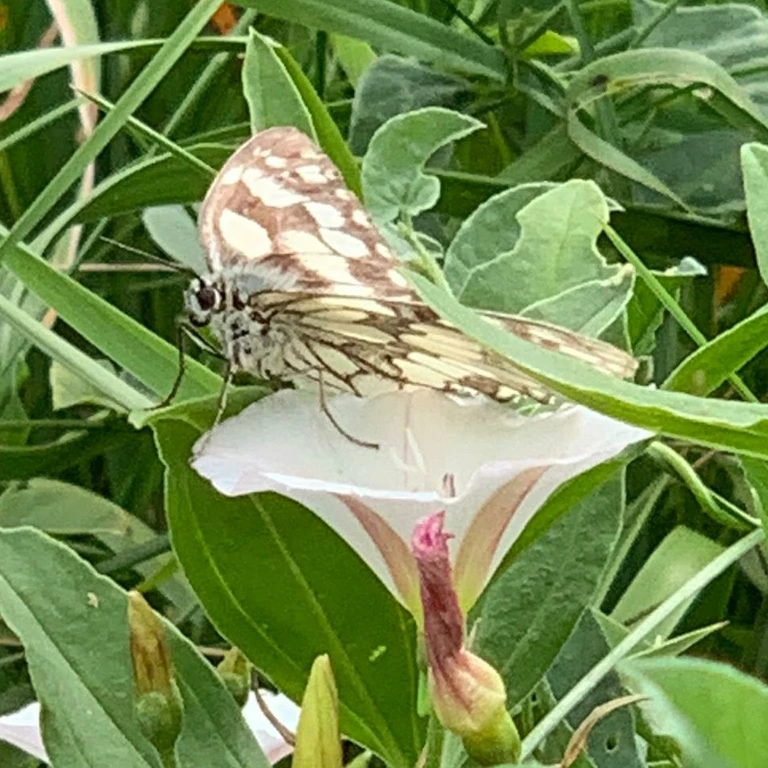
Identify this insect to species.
Melanargia galathea
